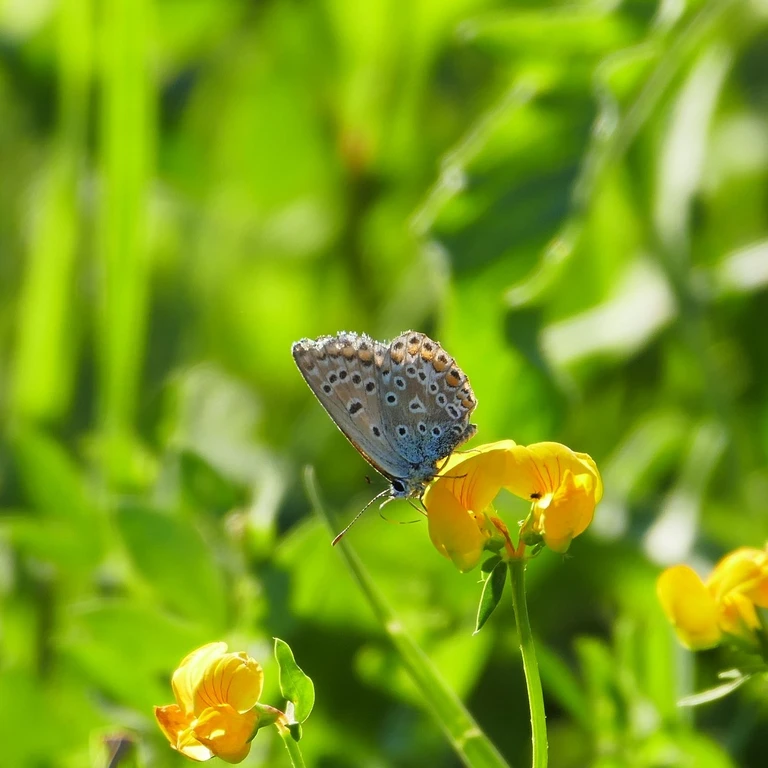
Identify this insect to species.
Polyommatus icarus
